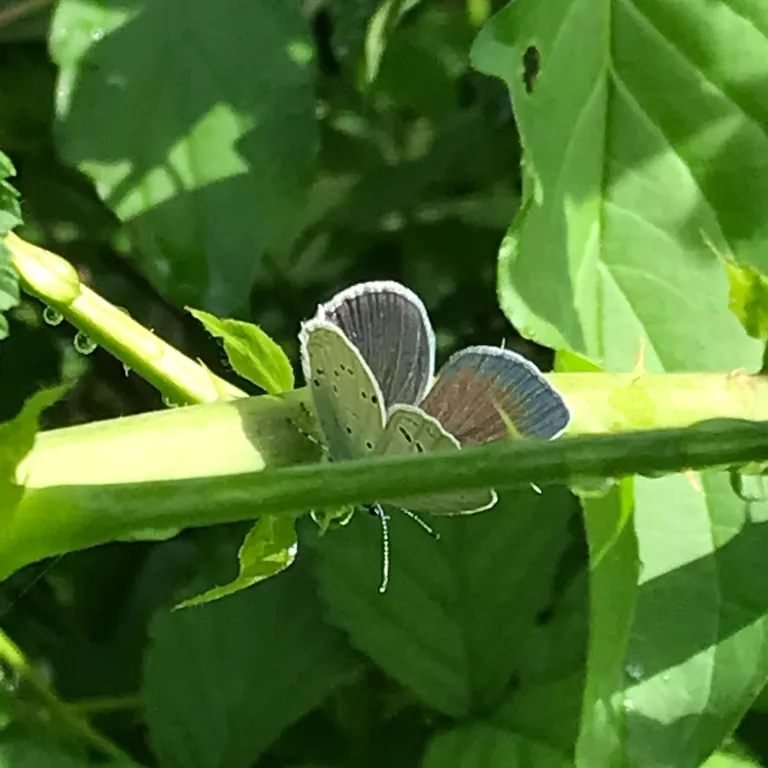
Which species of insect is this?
Cupido decolorata (also Elkalyce decolorata)
